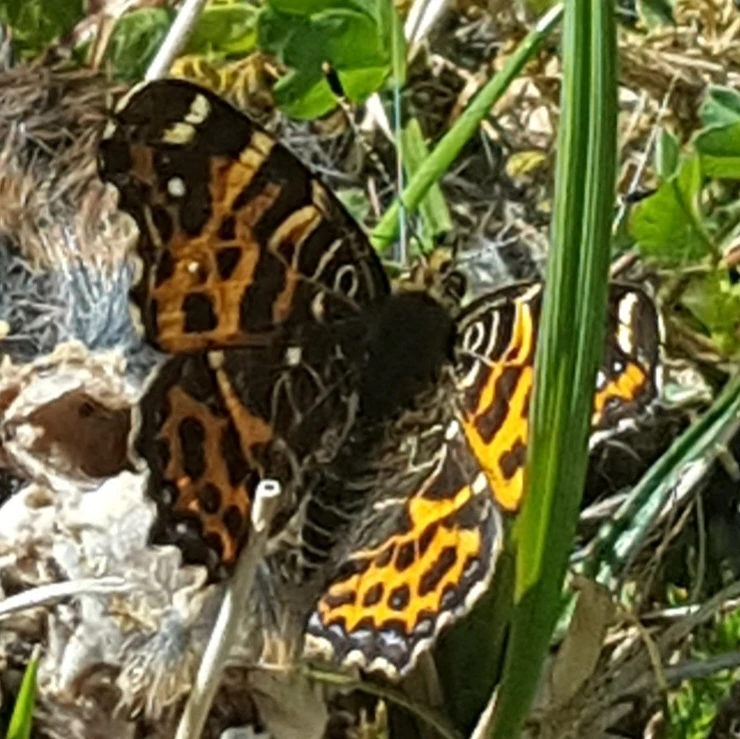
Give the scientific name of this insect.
Araschnia levana
